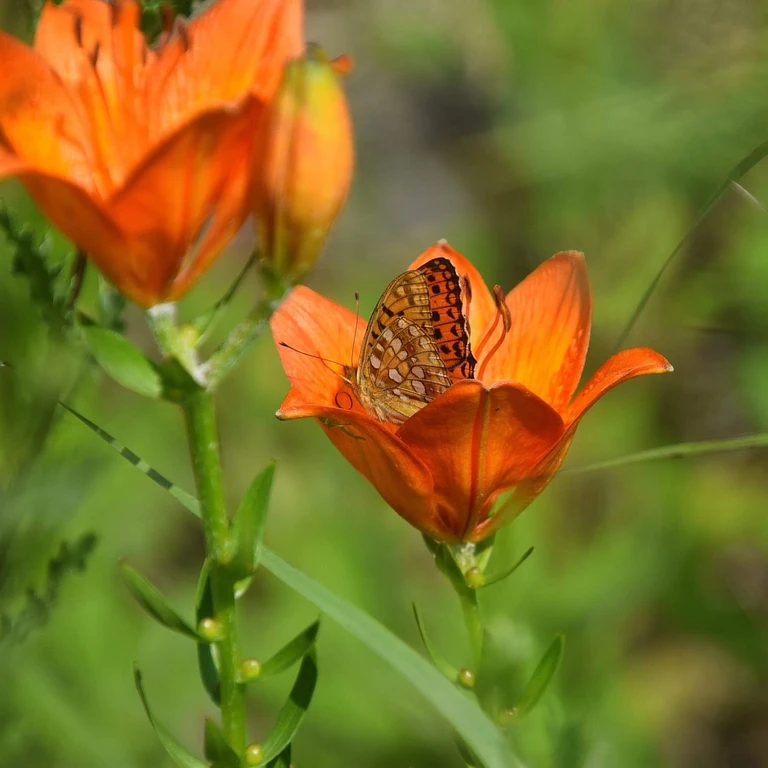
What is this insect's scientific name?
Fabriciana adippe
